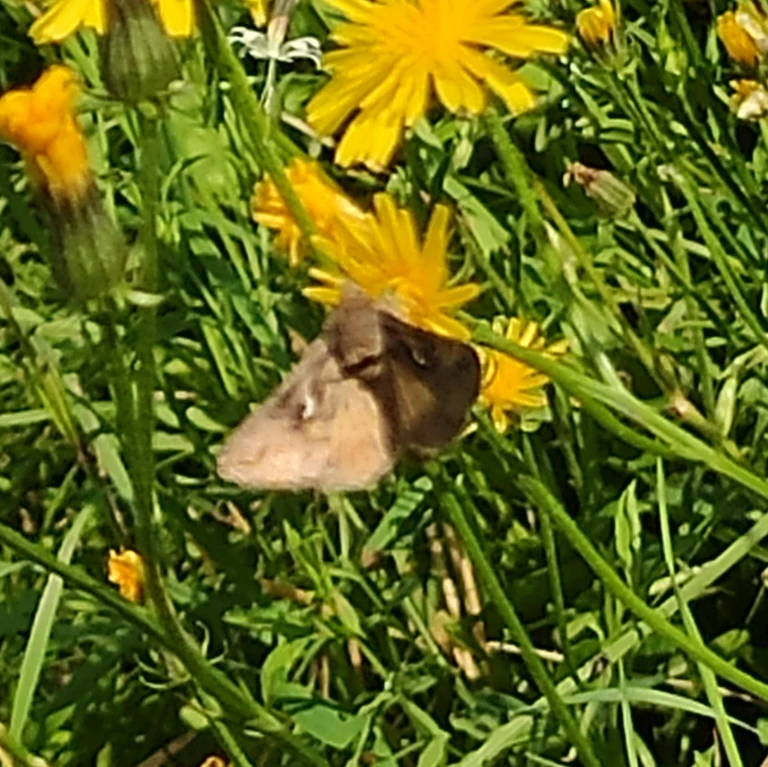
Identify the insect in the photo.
Autographa gamma
